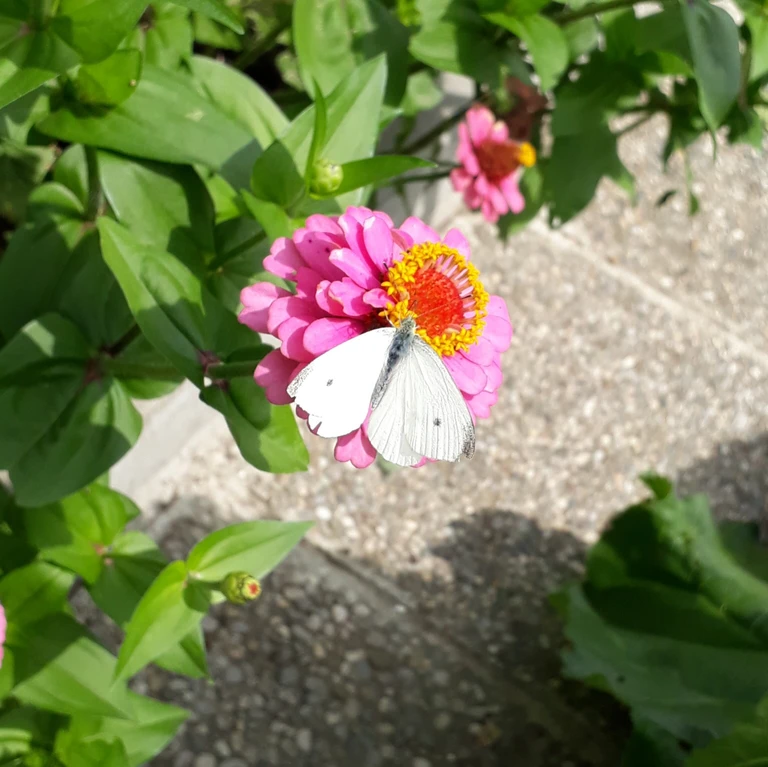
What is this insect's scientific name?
Pieris rapae
